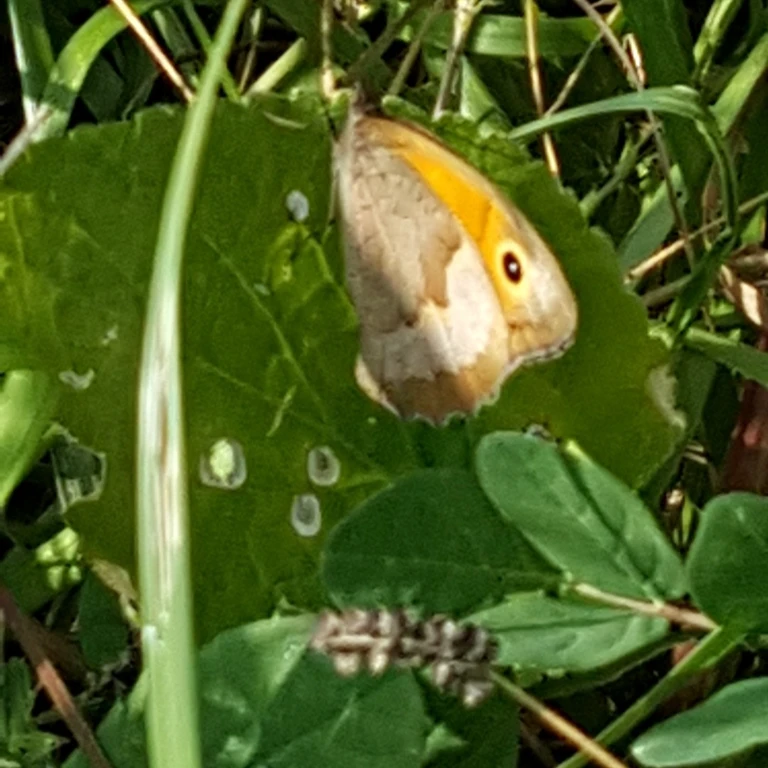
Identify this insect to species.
Maniola jurtina
